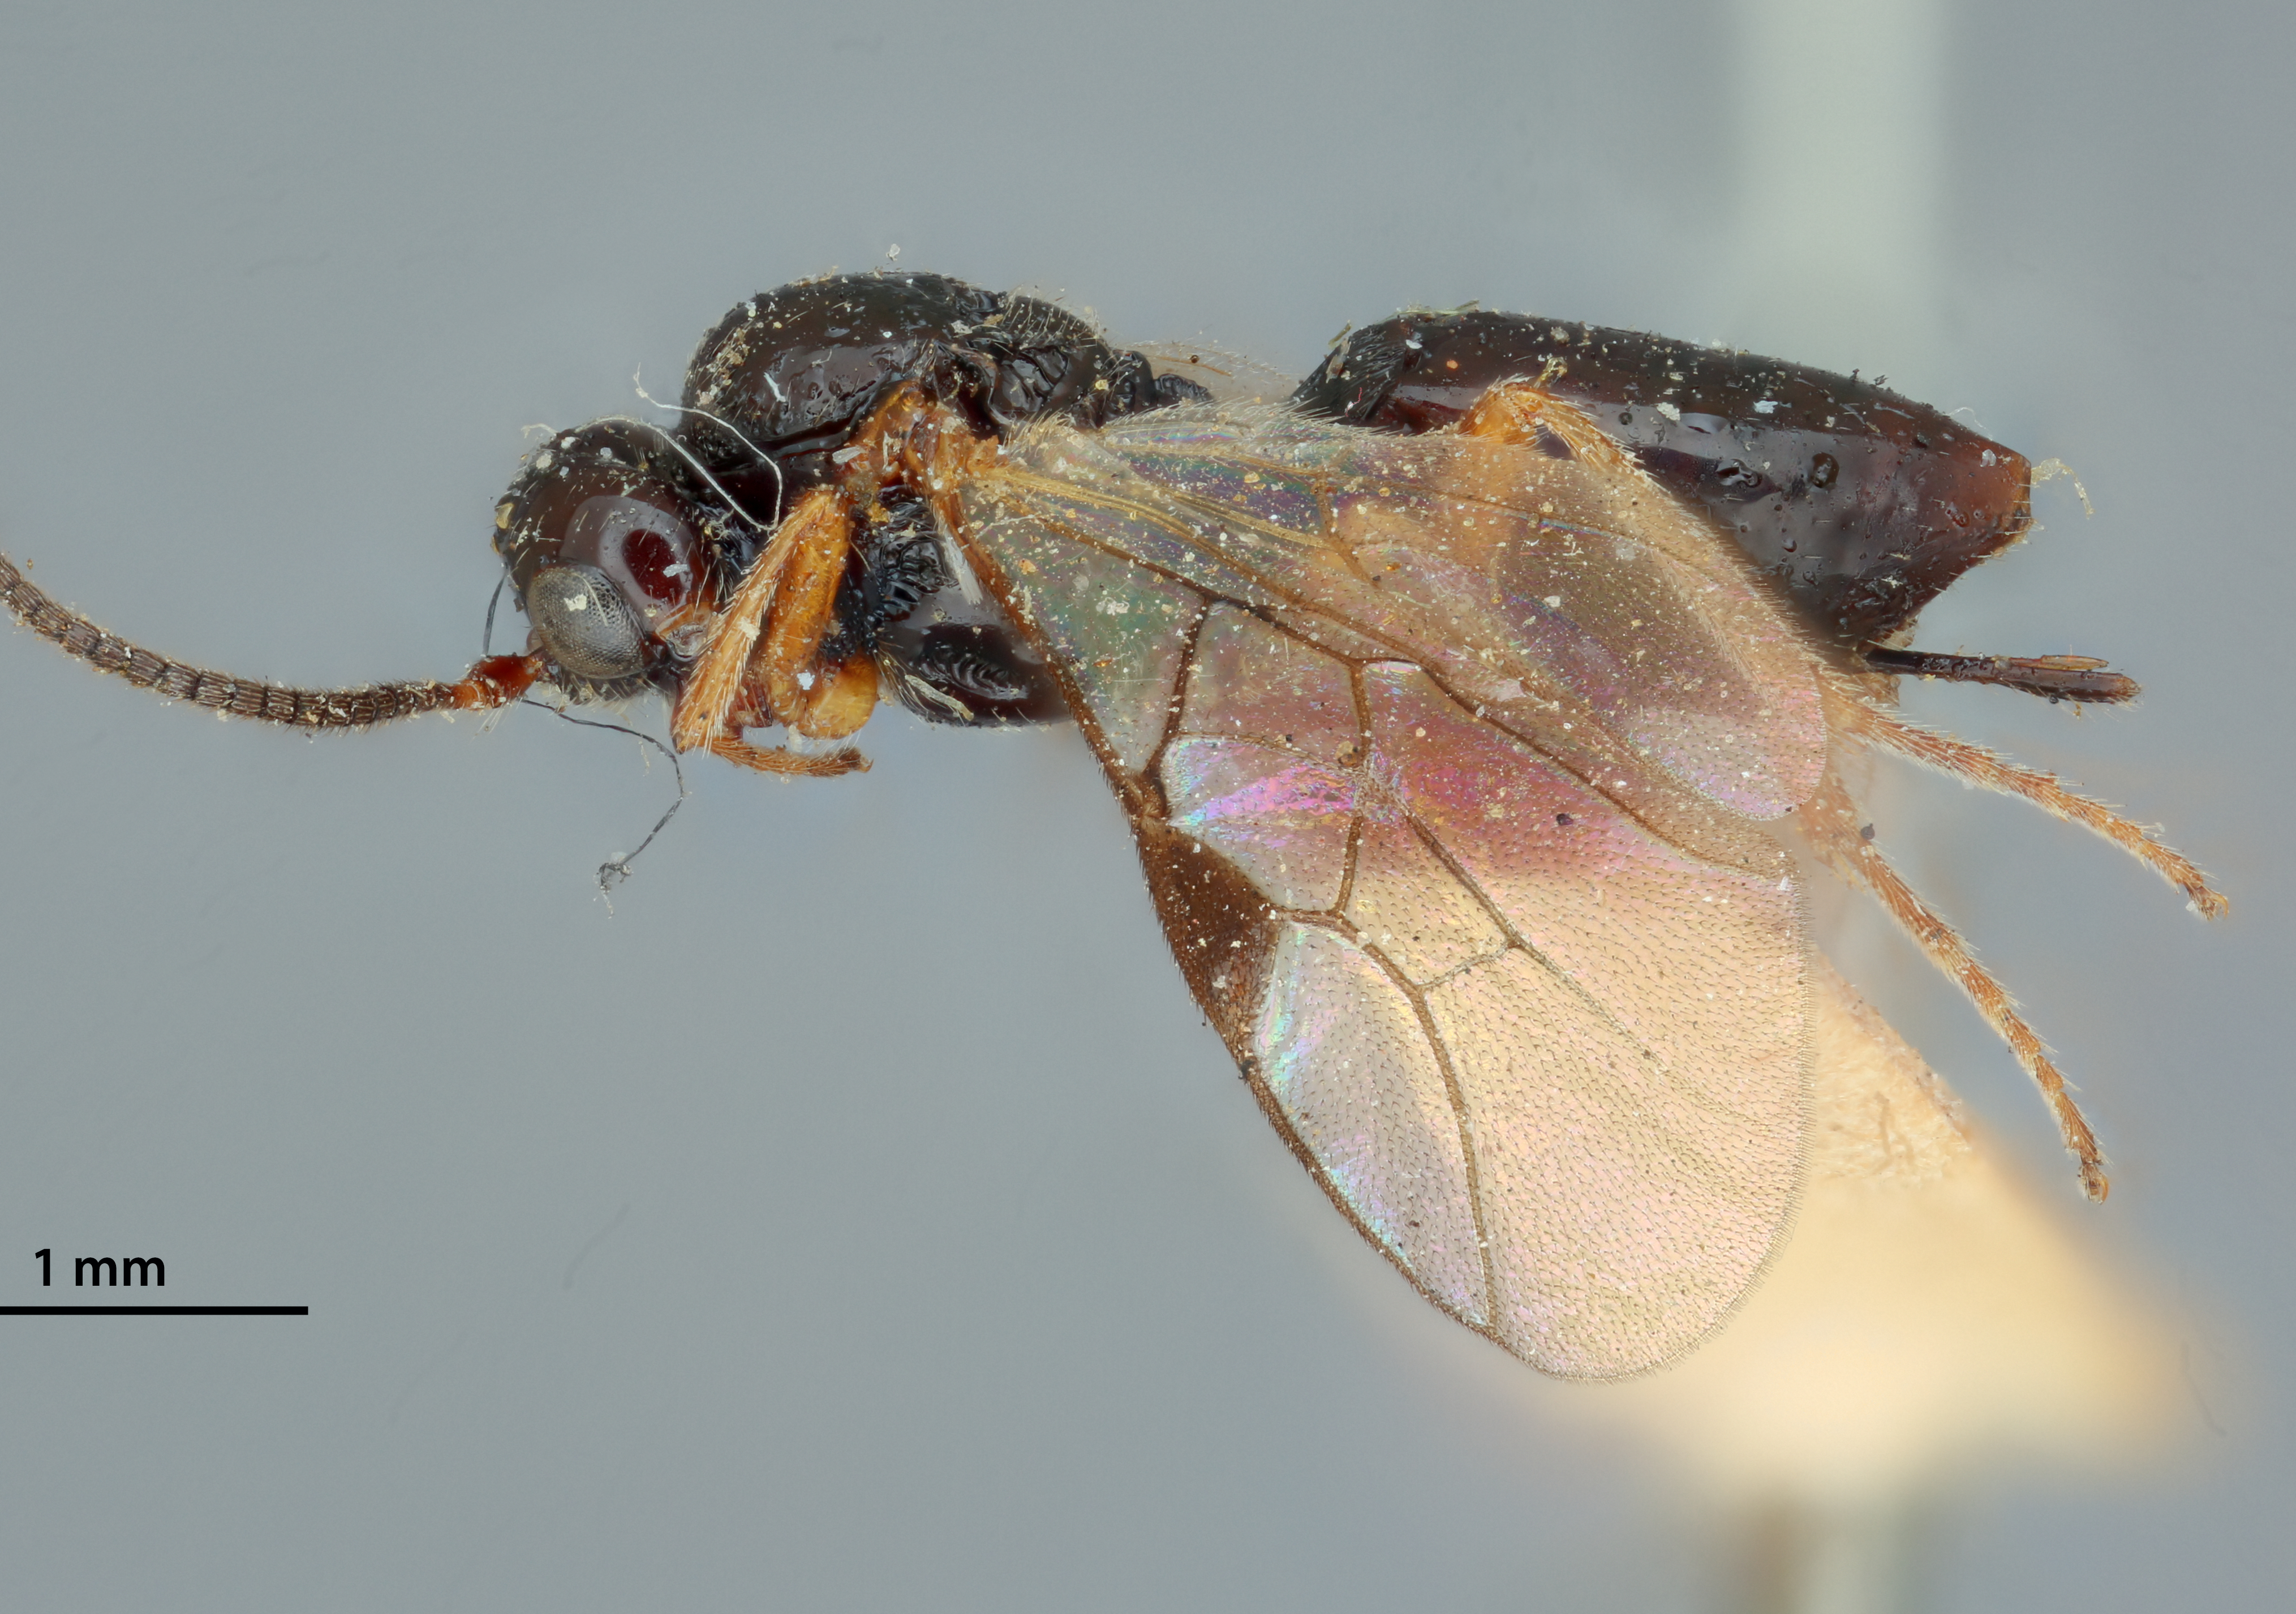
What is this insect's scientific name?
Pentapleura alticola
